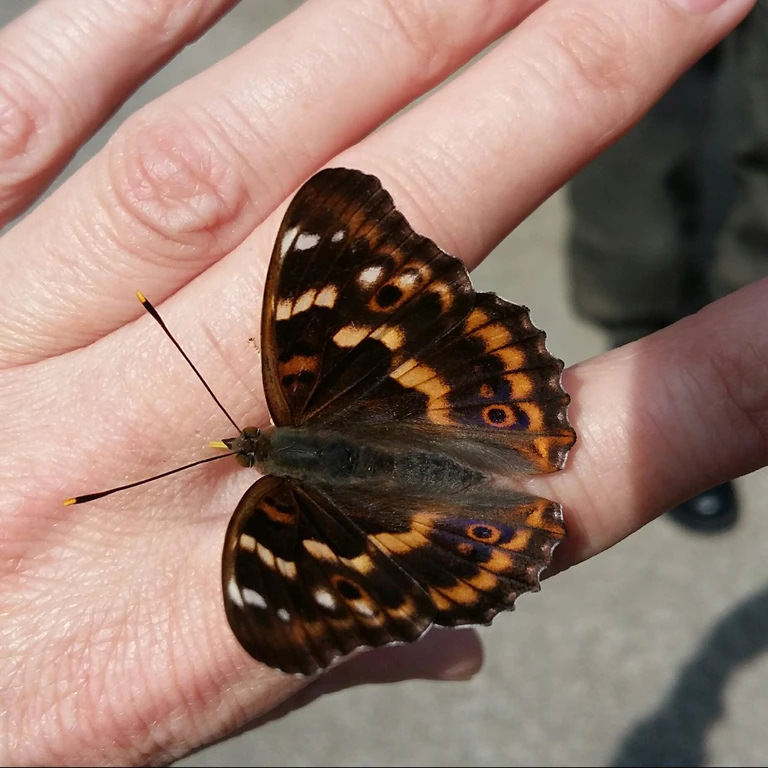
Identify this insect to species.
Apatura ilia
